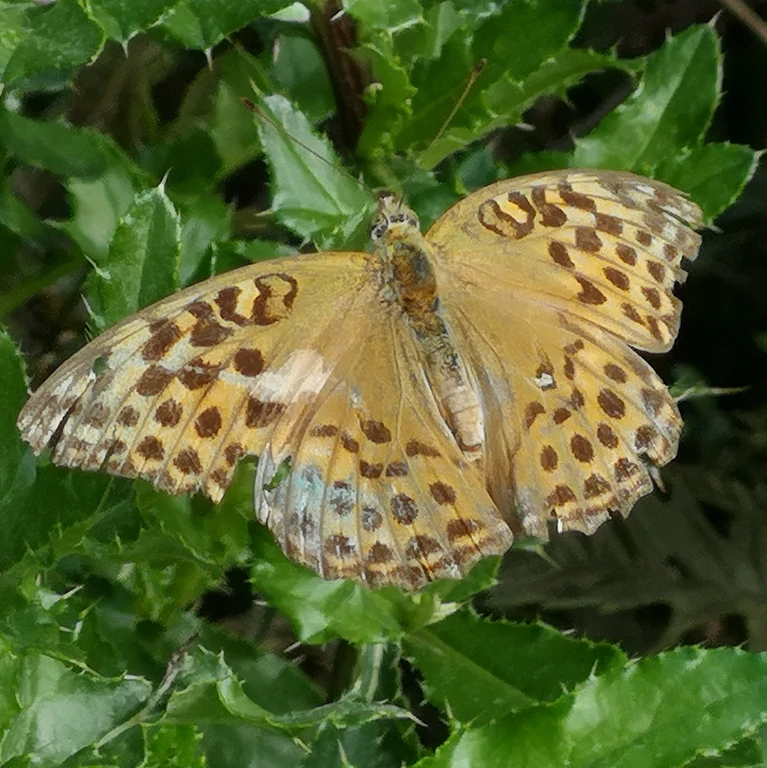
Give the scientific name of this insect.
Argynnis paphia
